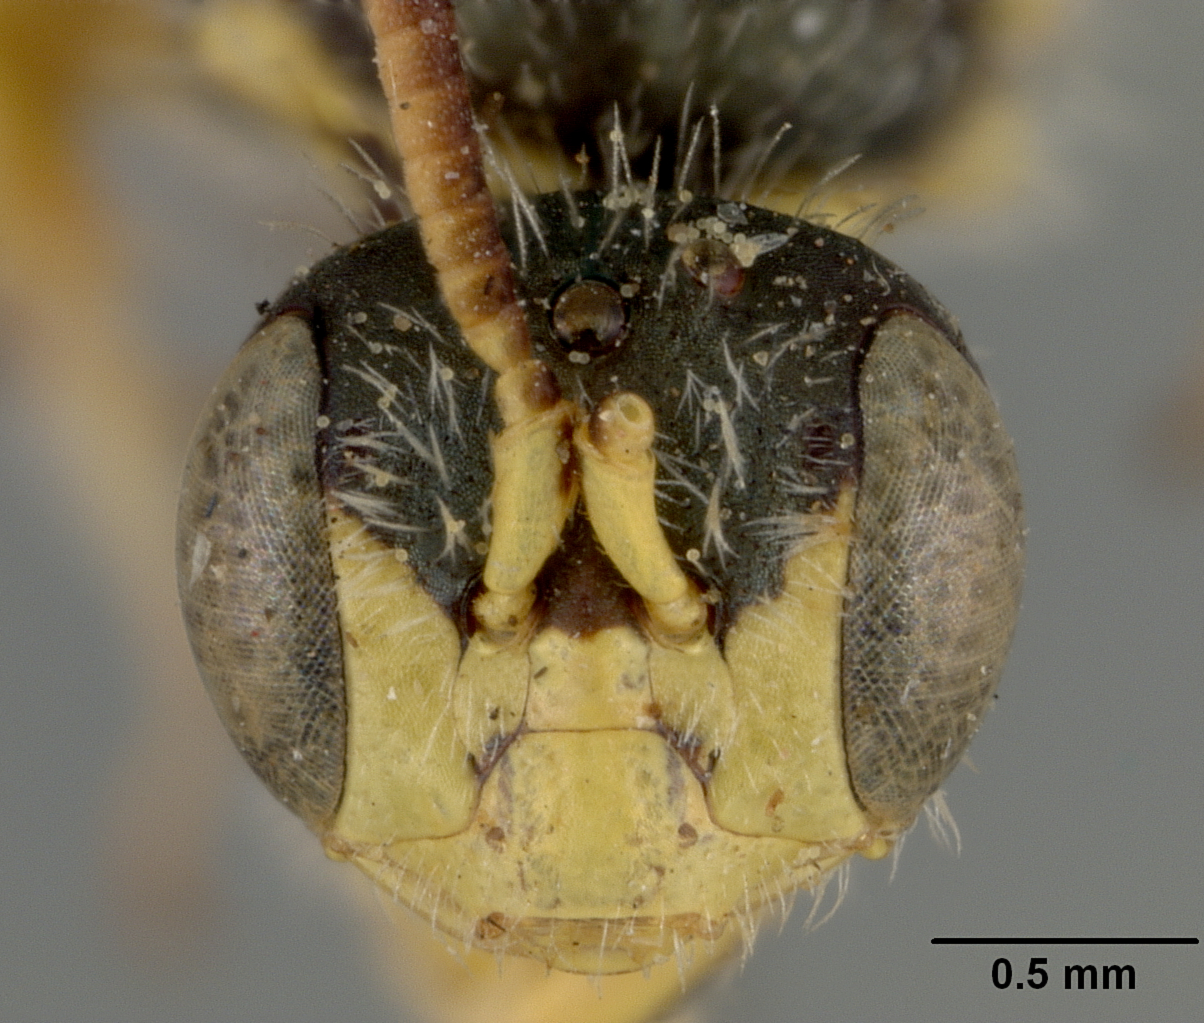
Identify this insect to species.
Perdita bruneri
